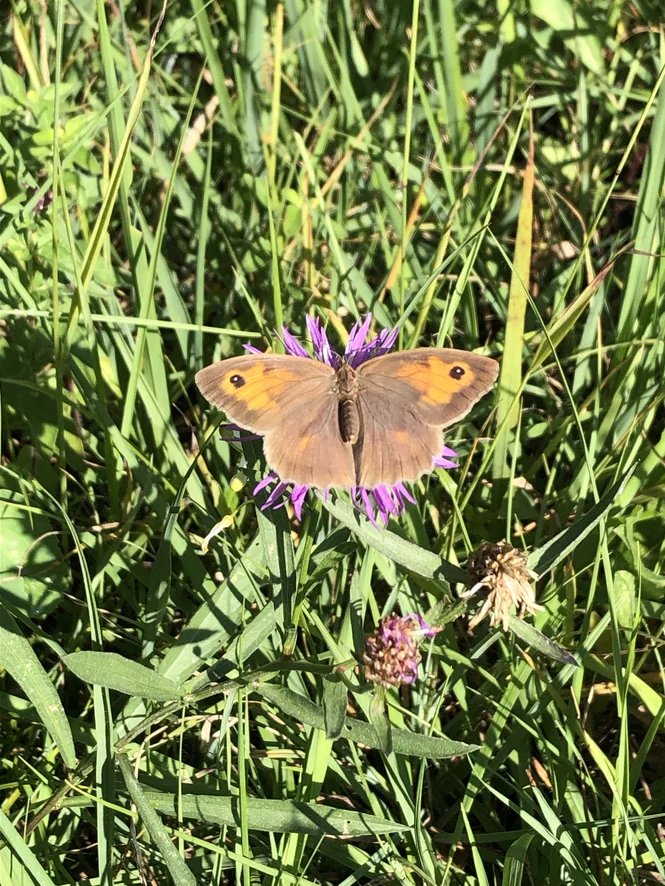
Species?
Maniola jurtina
